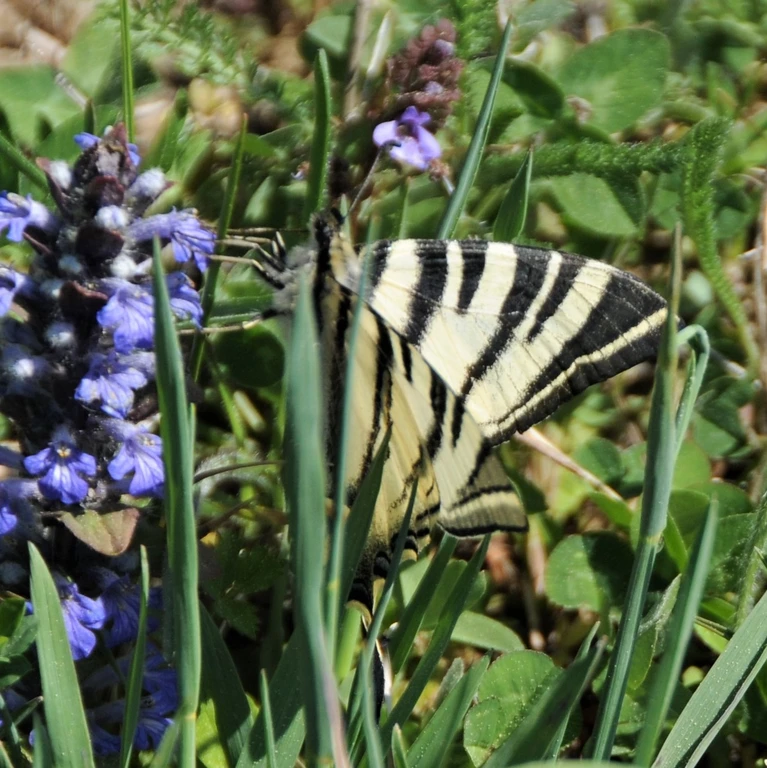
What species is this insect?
Iphiclides podalirius
